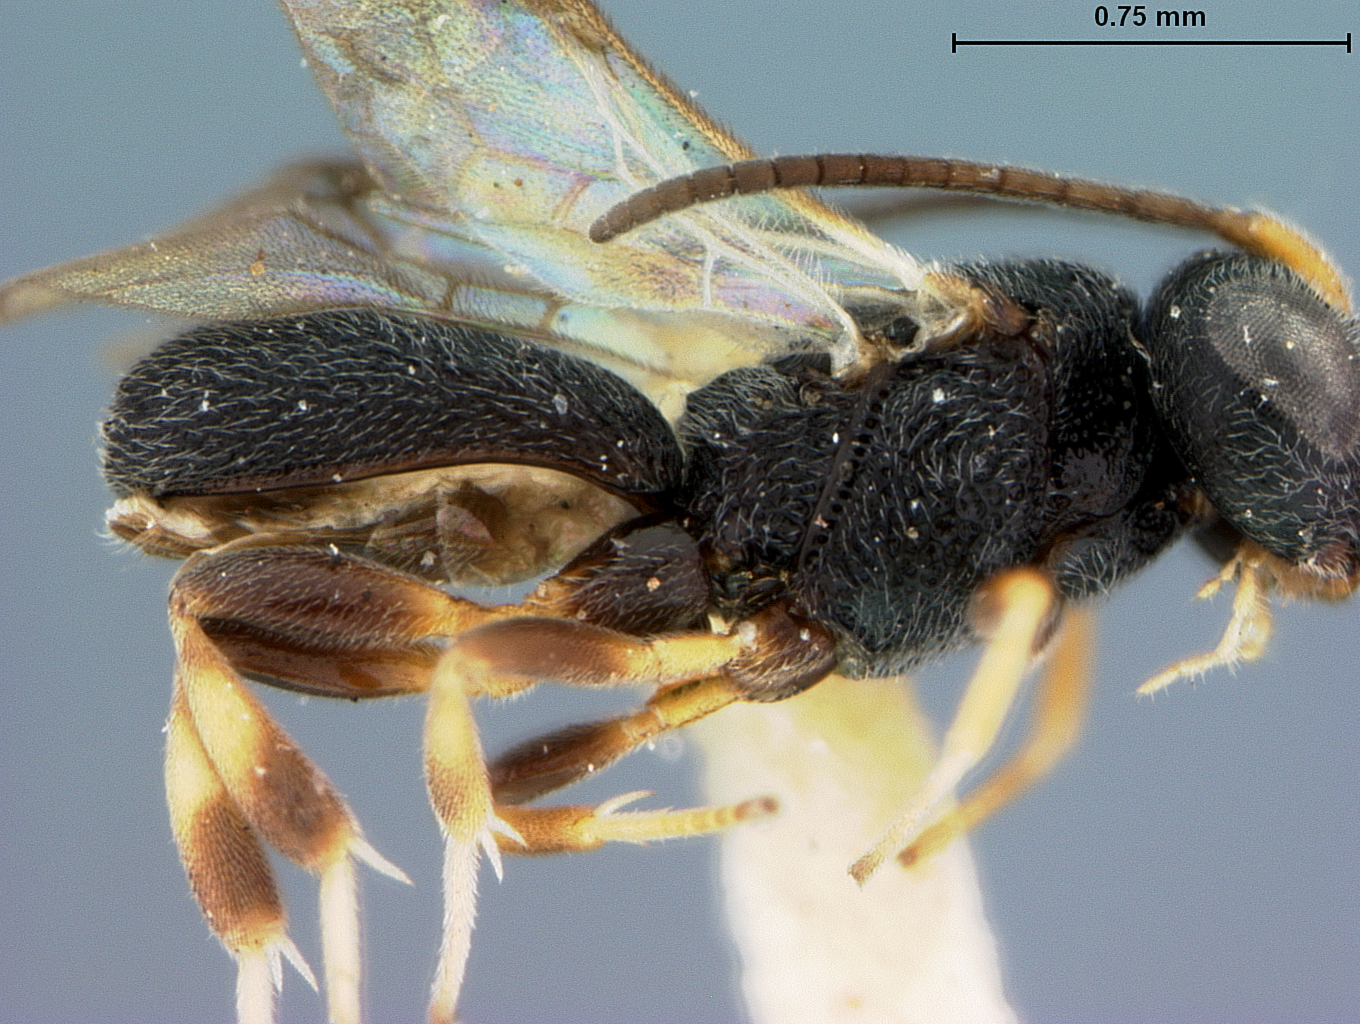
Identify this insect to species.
Chelonus aberrans
